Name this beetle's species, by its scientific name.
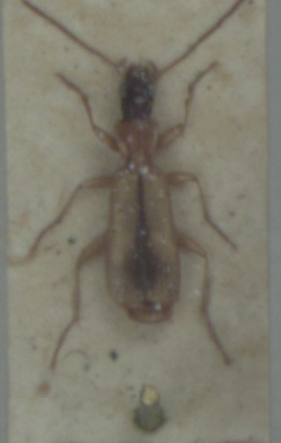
Paradromius longiceps
